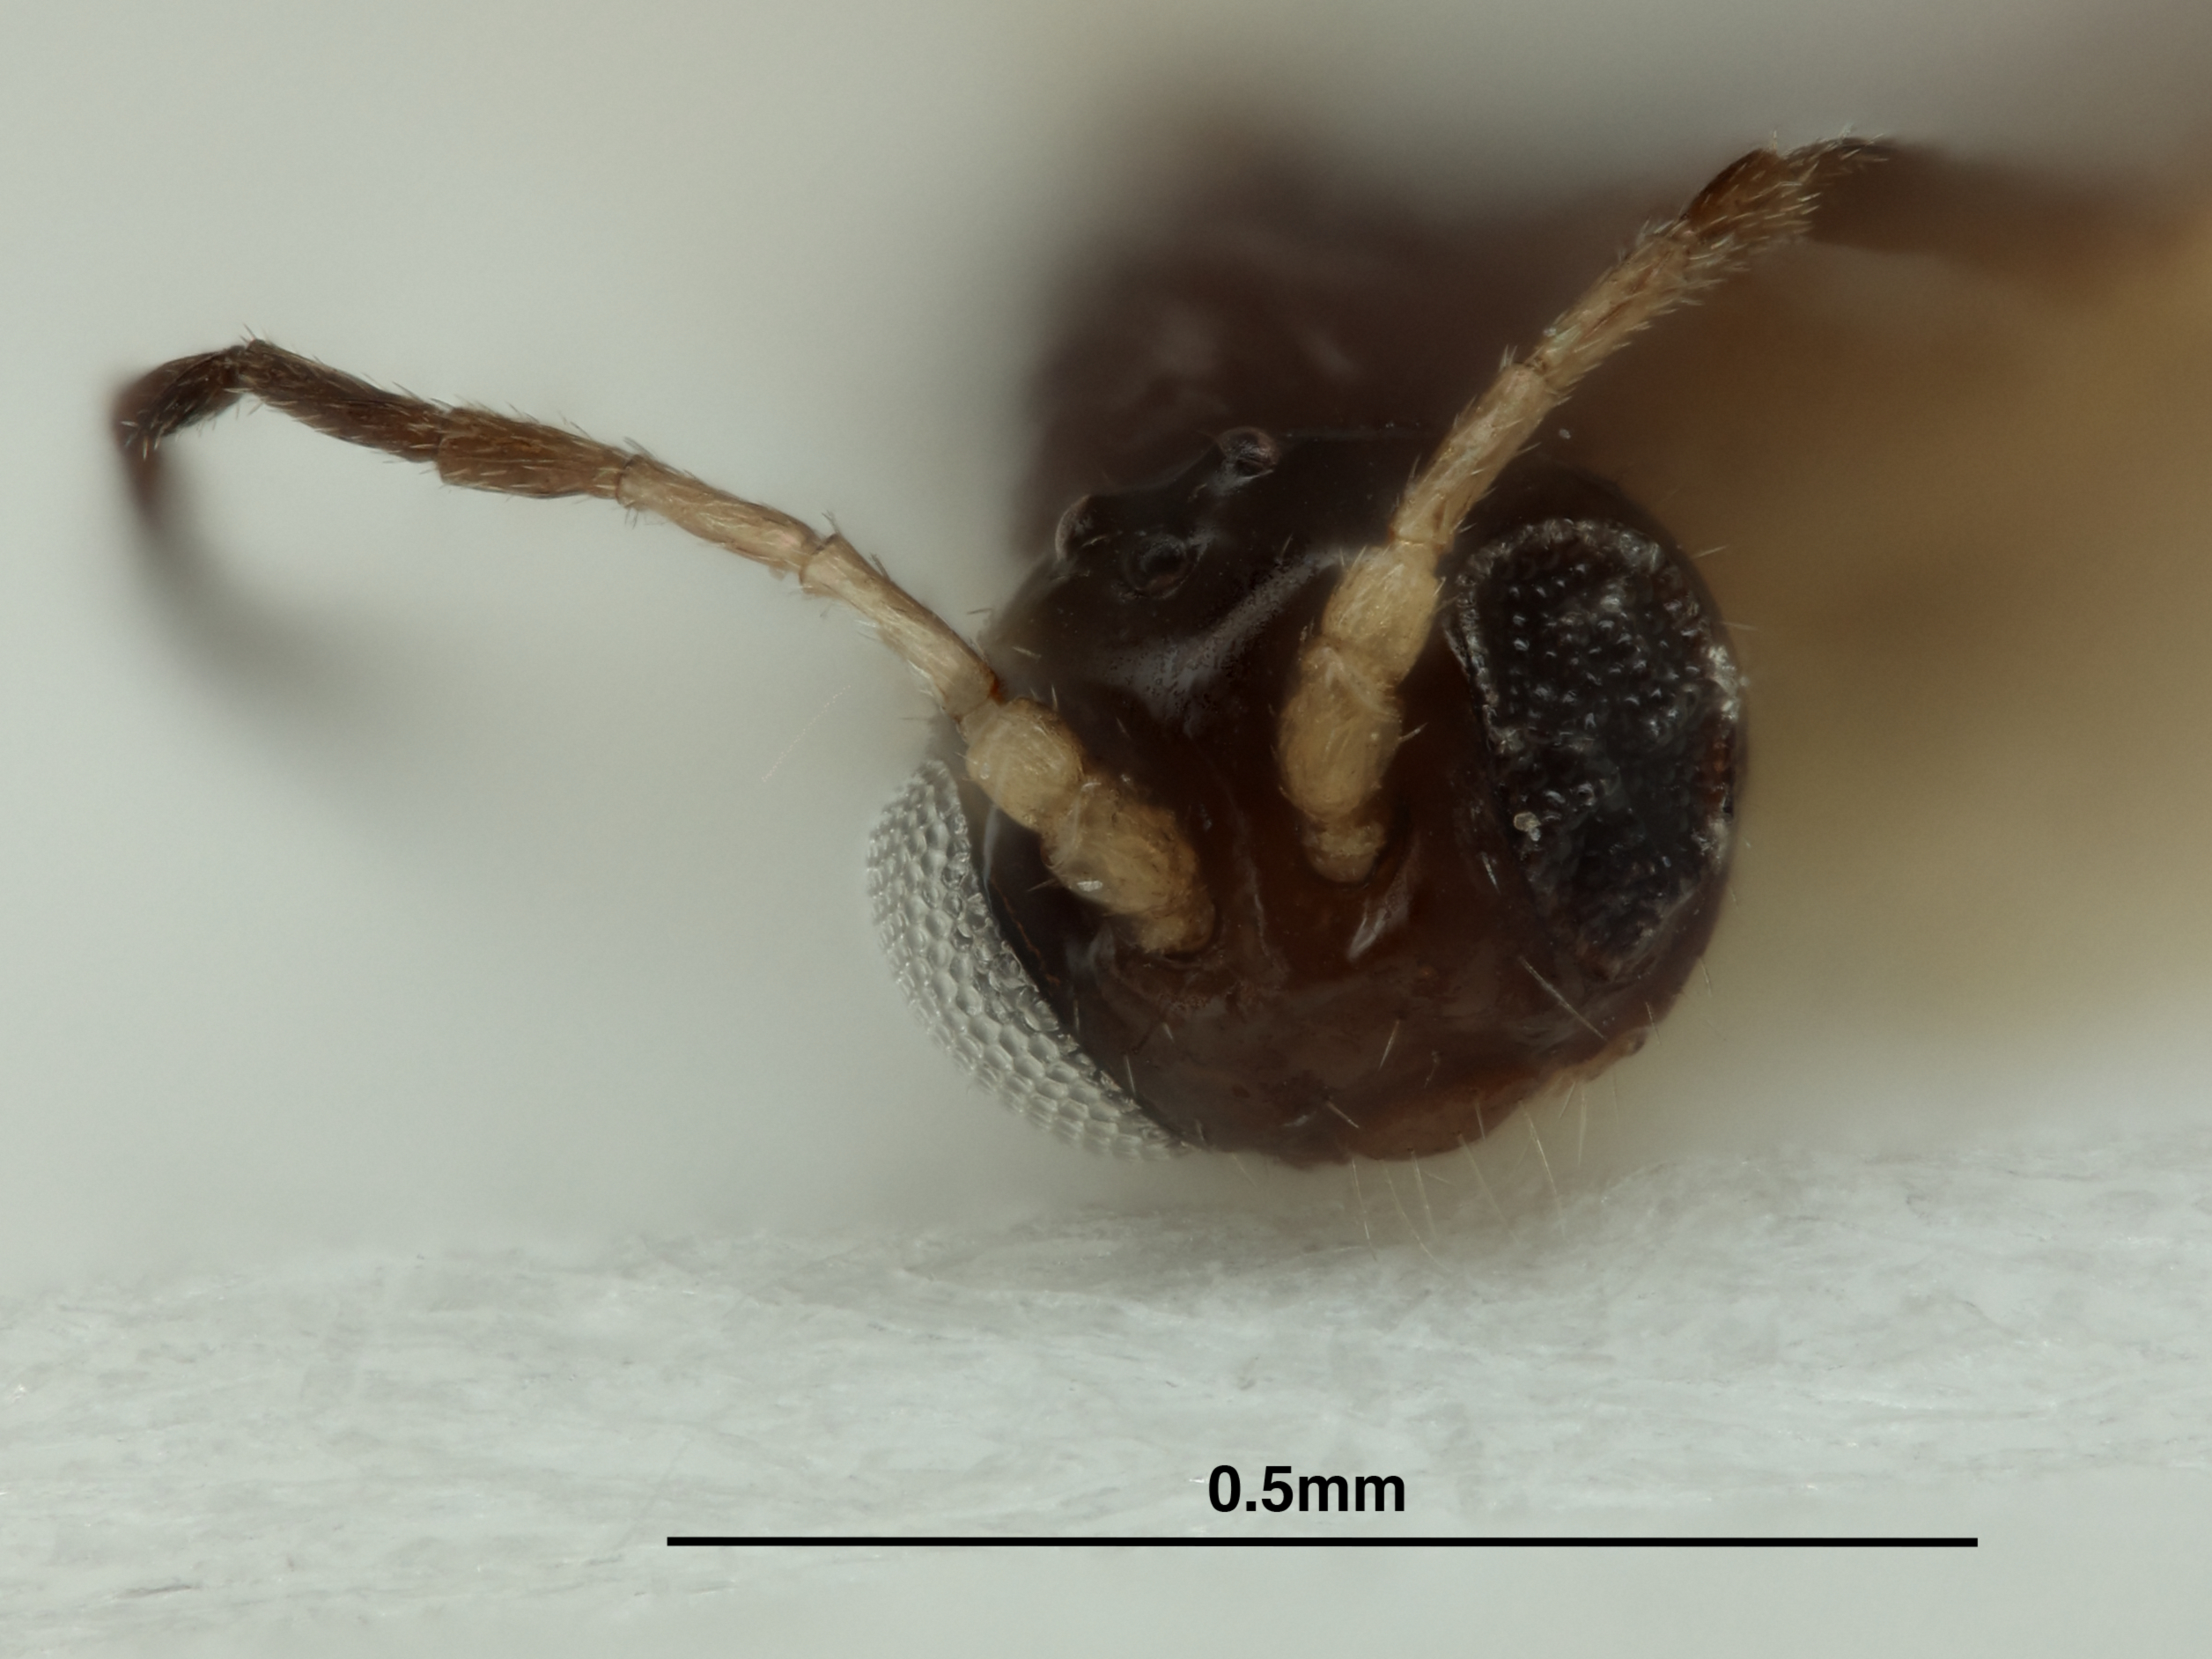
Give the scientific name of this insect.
Binodoxys clydesmithi
